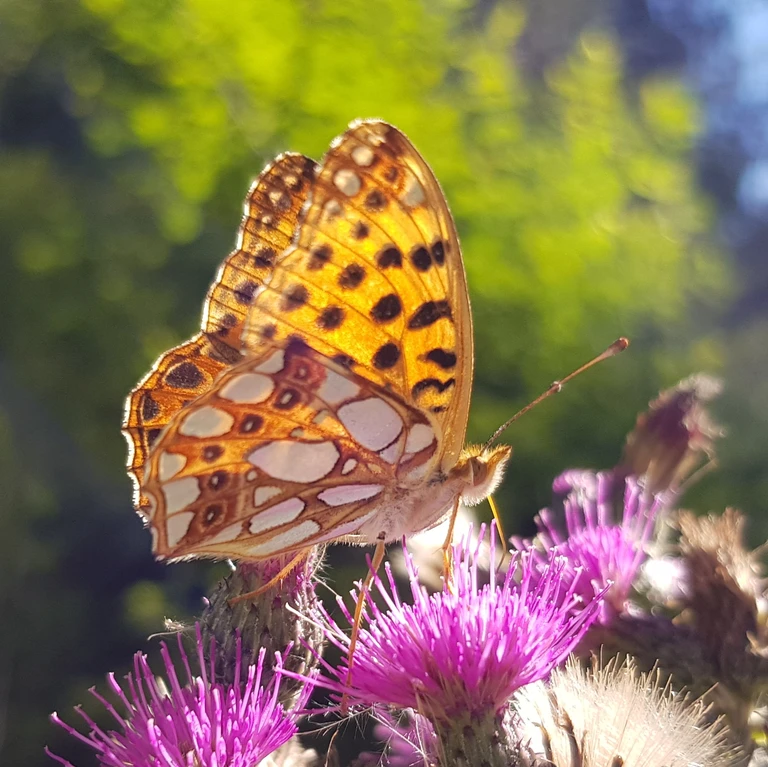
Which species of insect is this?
Issoria lathonia
